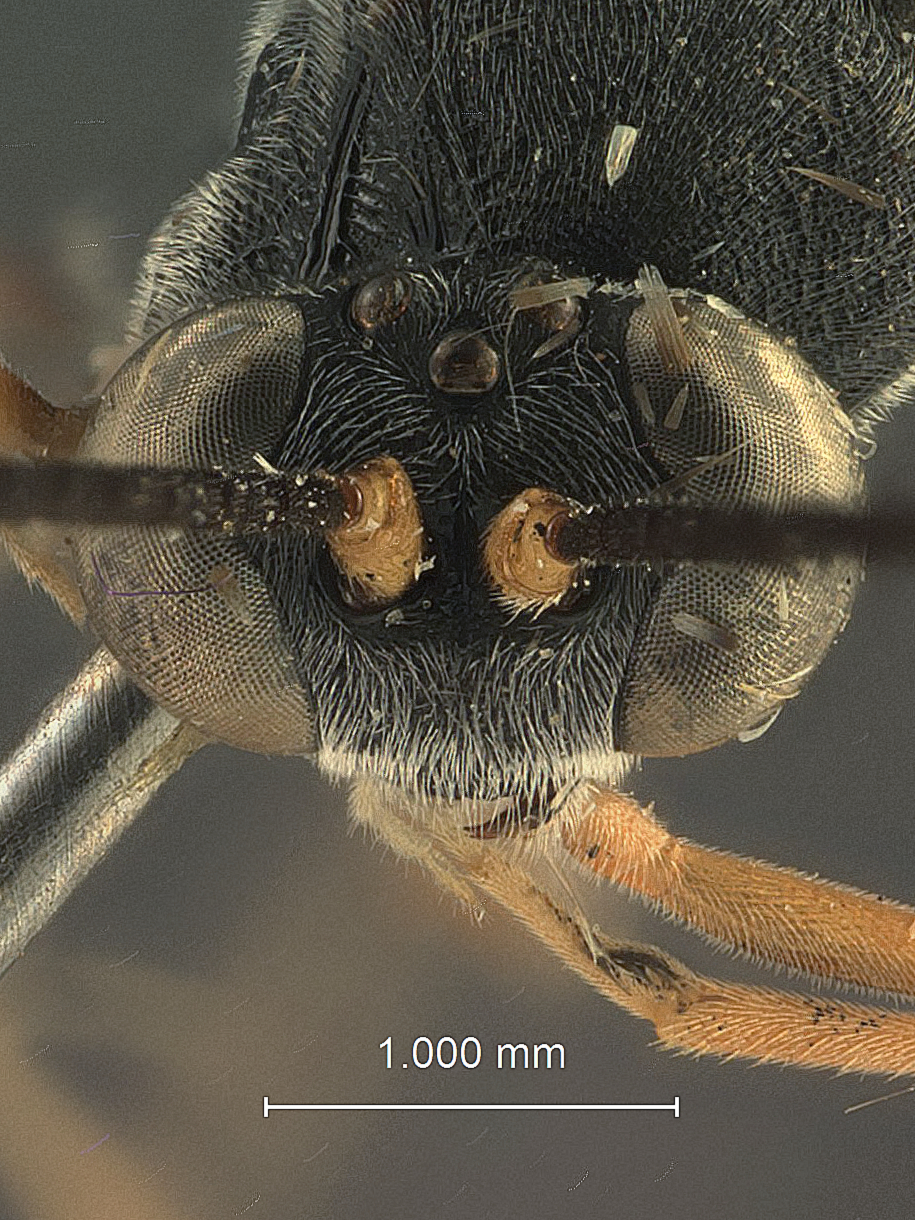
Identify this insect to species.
Casinaria lenticulata
